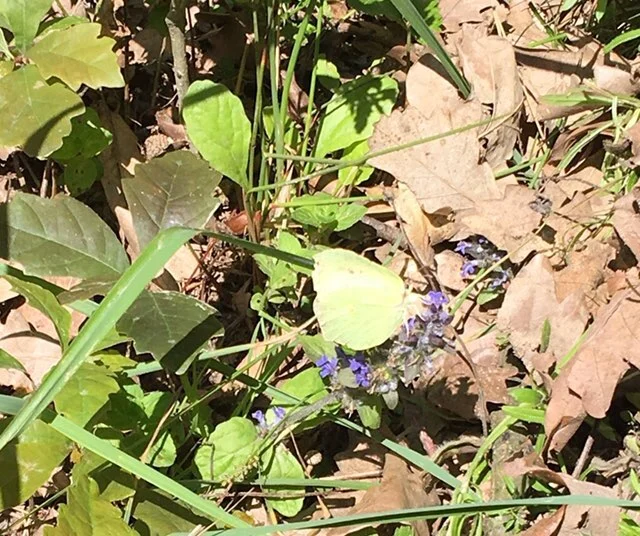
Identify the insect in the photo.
Gonepteryx rhamni
